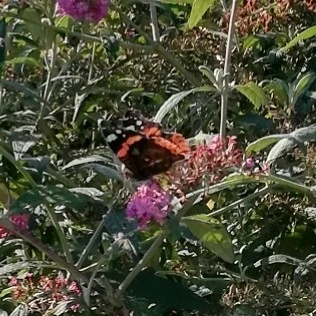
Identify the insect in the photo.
Vanessa atalanta
